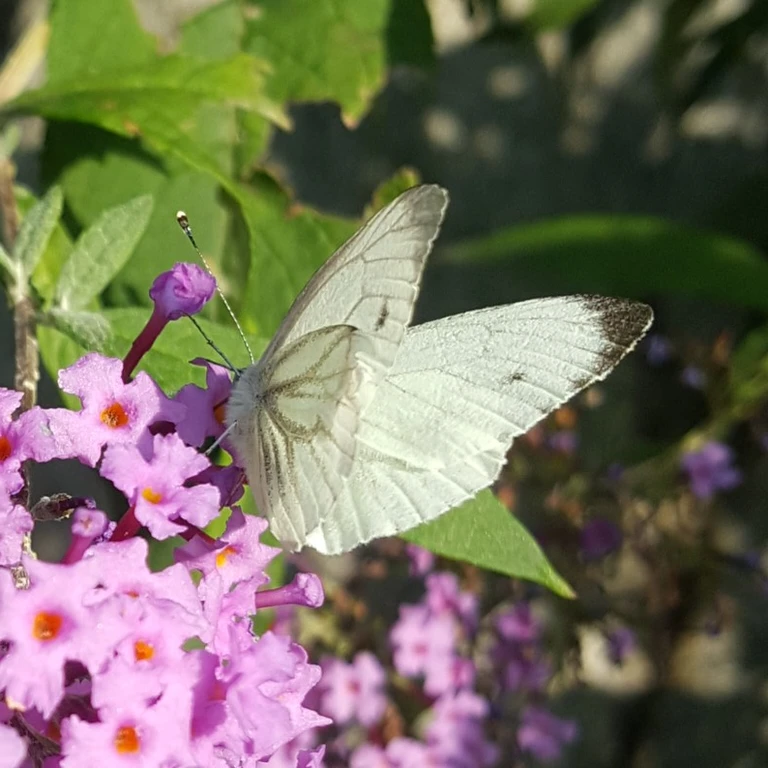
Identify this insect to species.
Pieris napi
